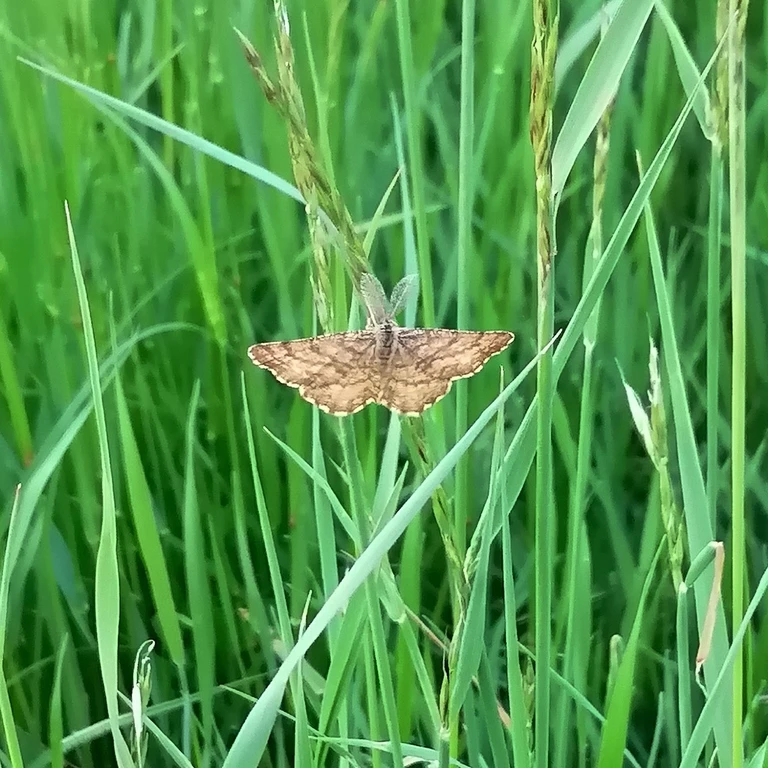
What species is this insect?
Ematurga atomaria
